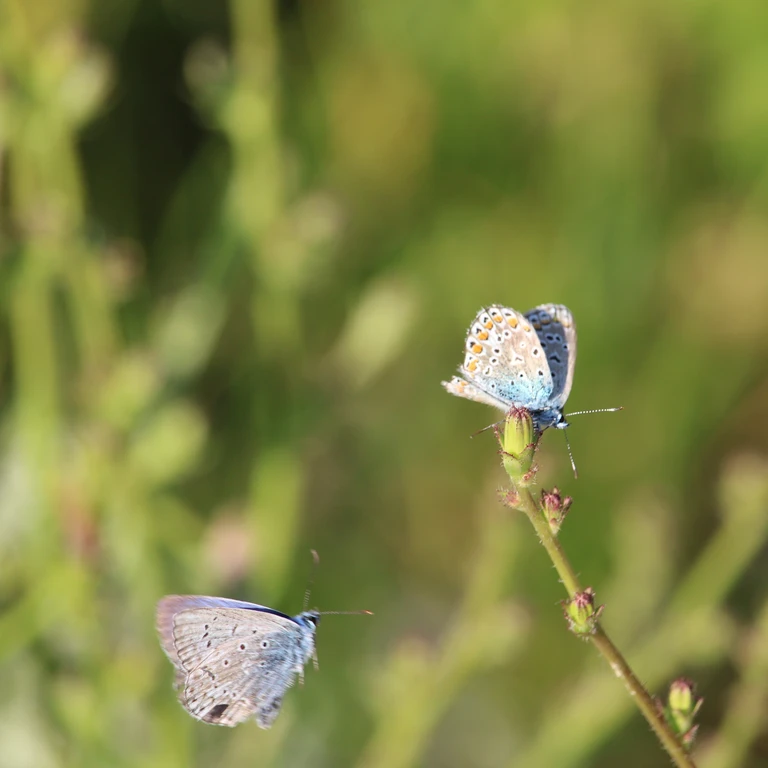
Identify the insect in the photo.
Polyommatus icarus
